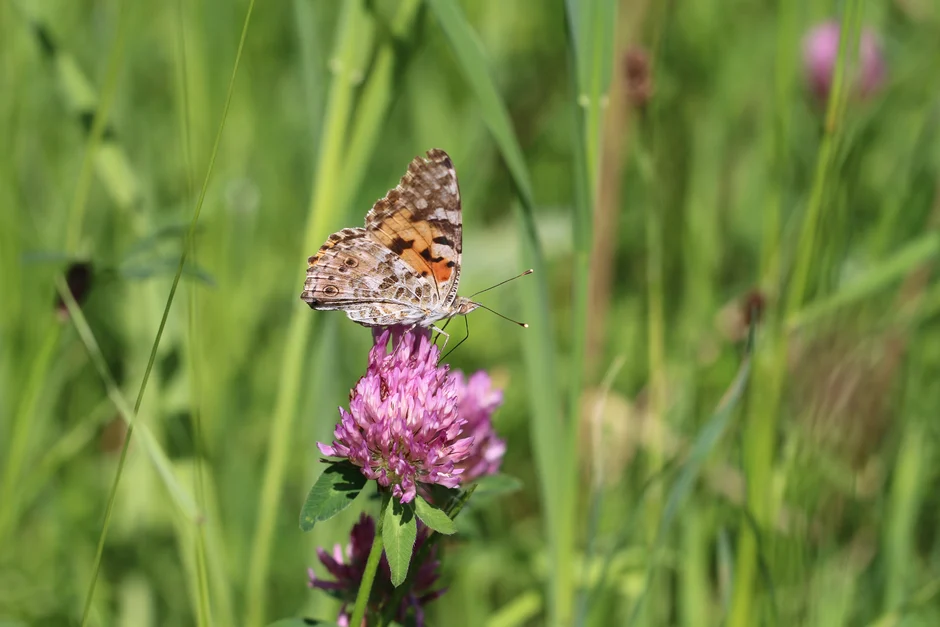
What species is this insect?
Vanessa cardui
